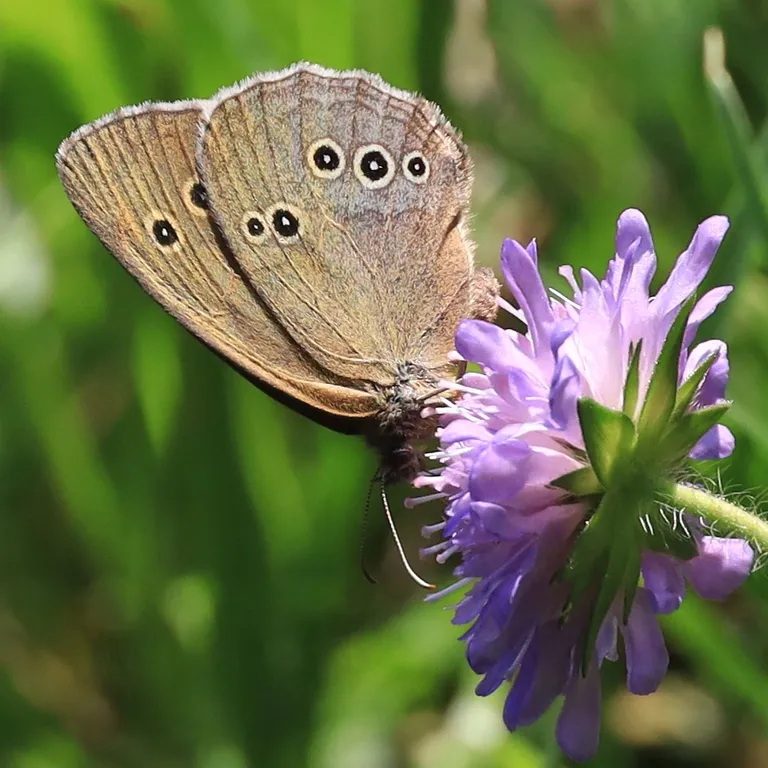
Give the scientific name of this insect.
Aphantopus hyperantus
